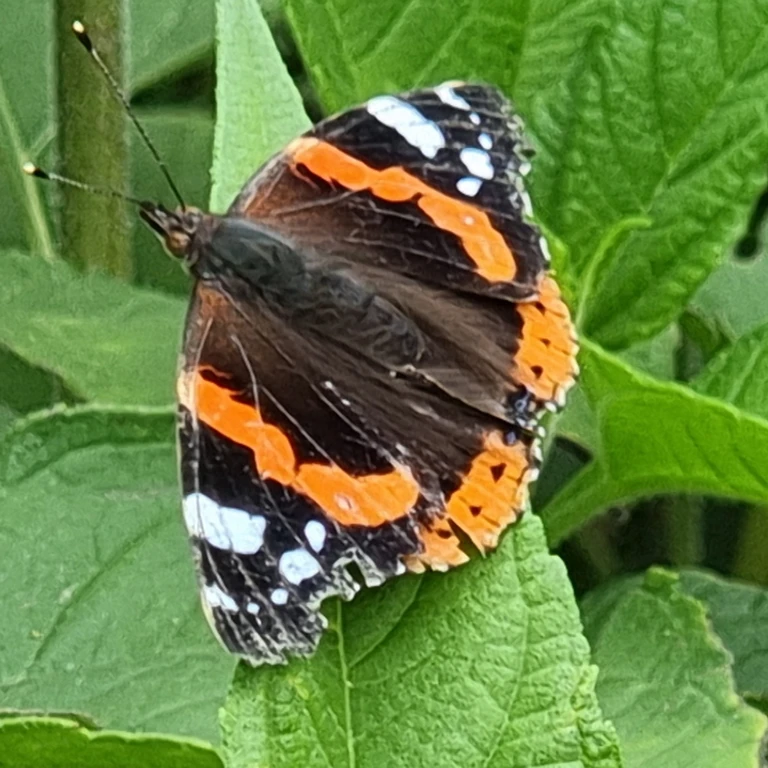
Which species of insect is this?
Vanessa atalanta
